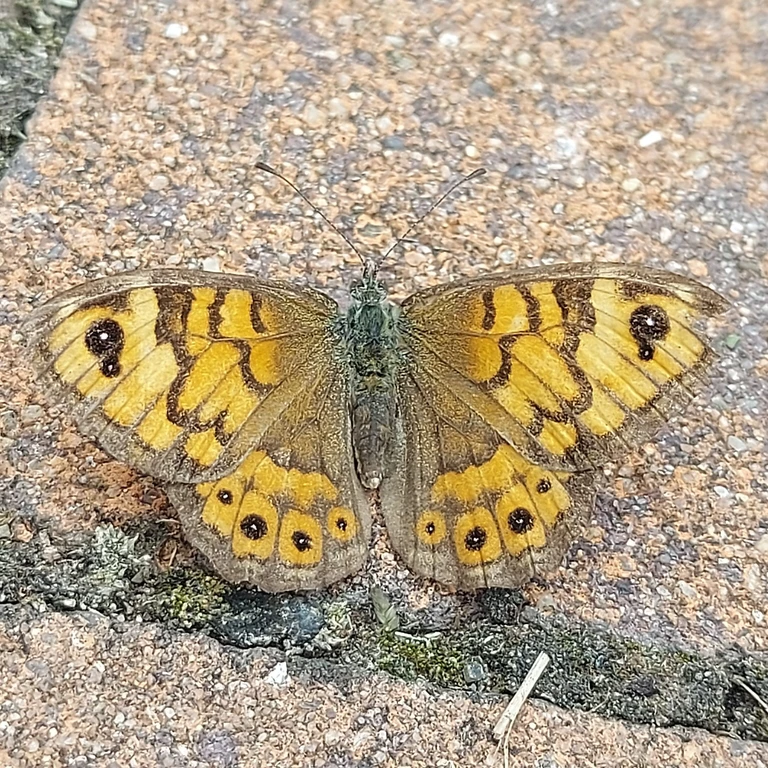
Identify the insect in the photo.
Lasiommata megera (also Pararge megera)
